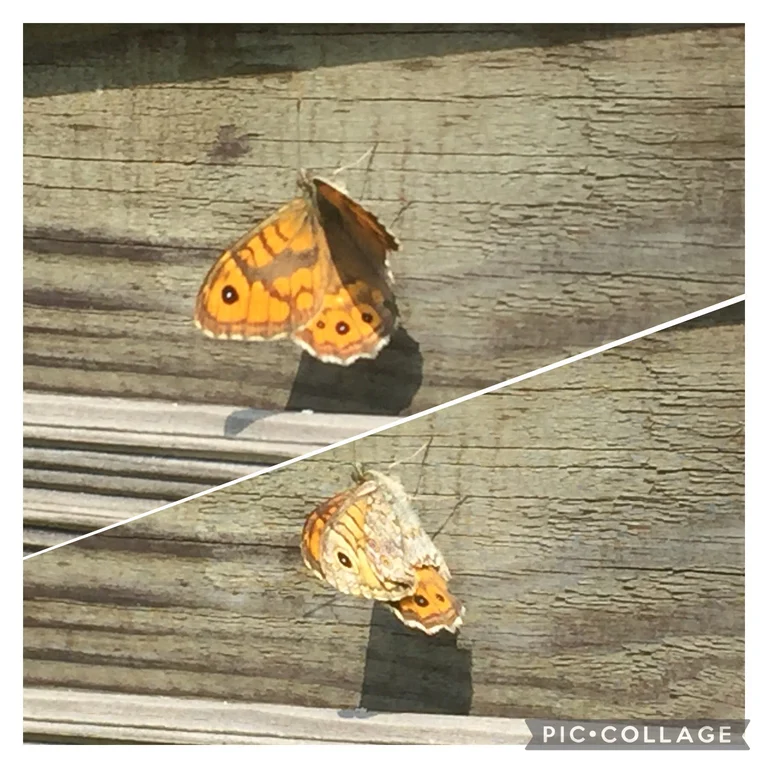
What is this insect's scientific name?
Lasiommata megera (also Pararge megera)
